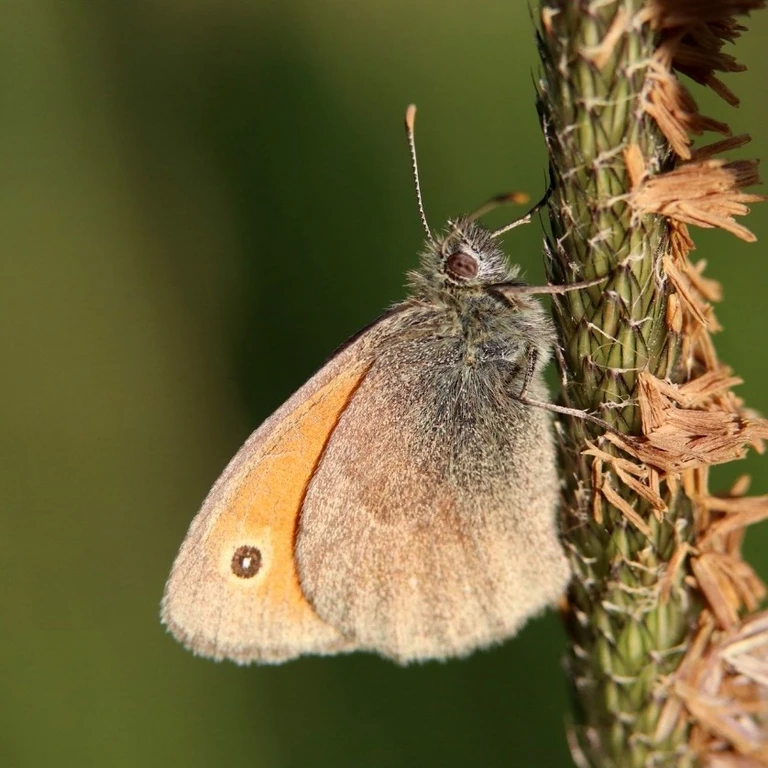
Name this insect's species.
Coenonympha pamphilus
